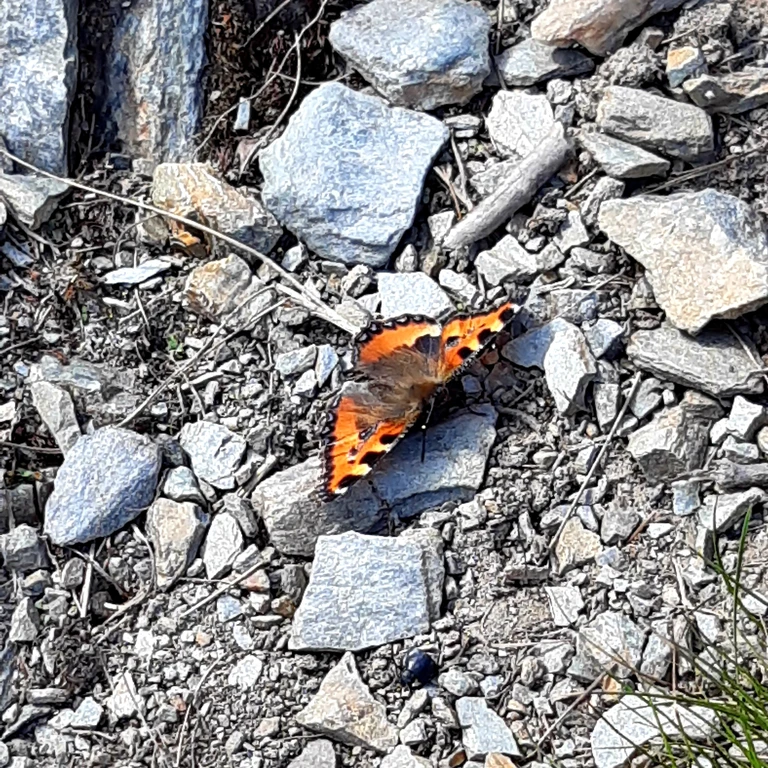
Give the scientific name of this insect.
Aglais urticae
